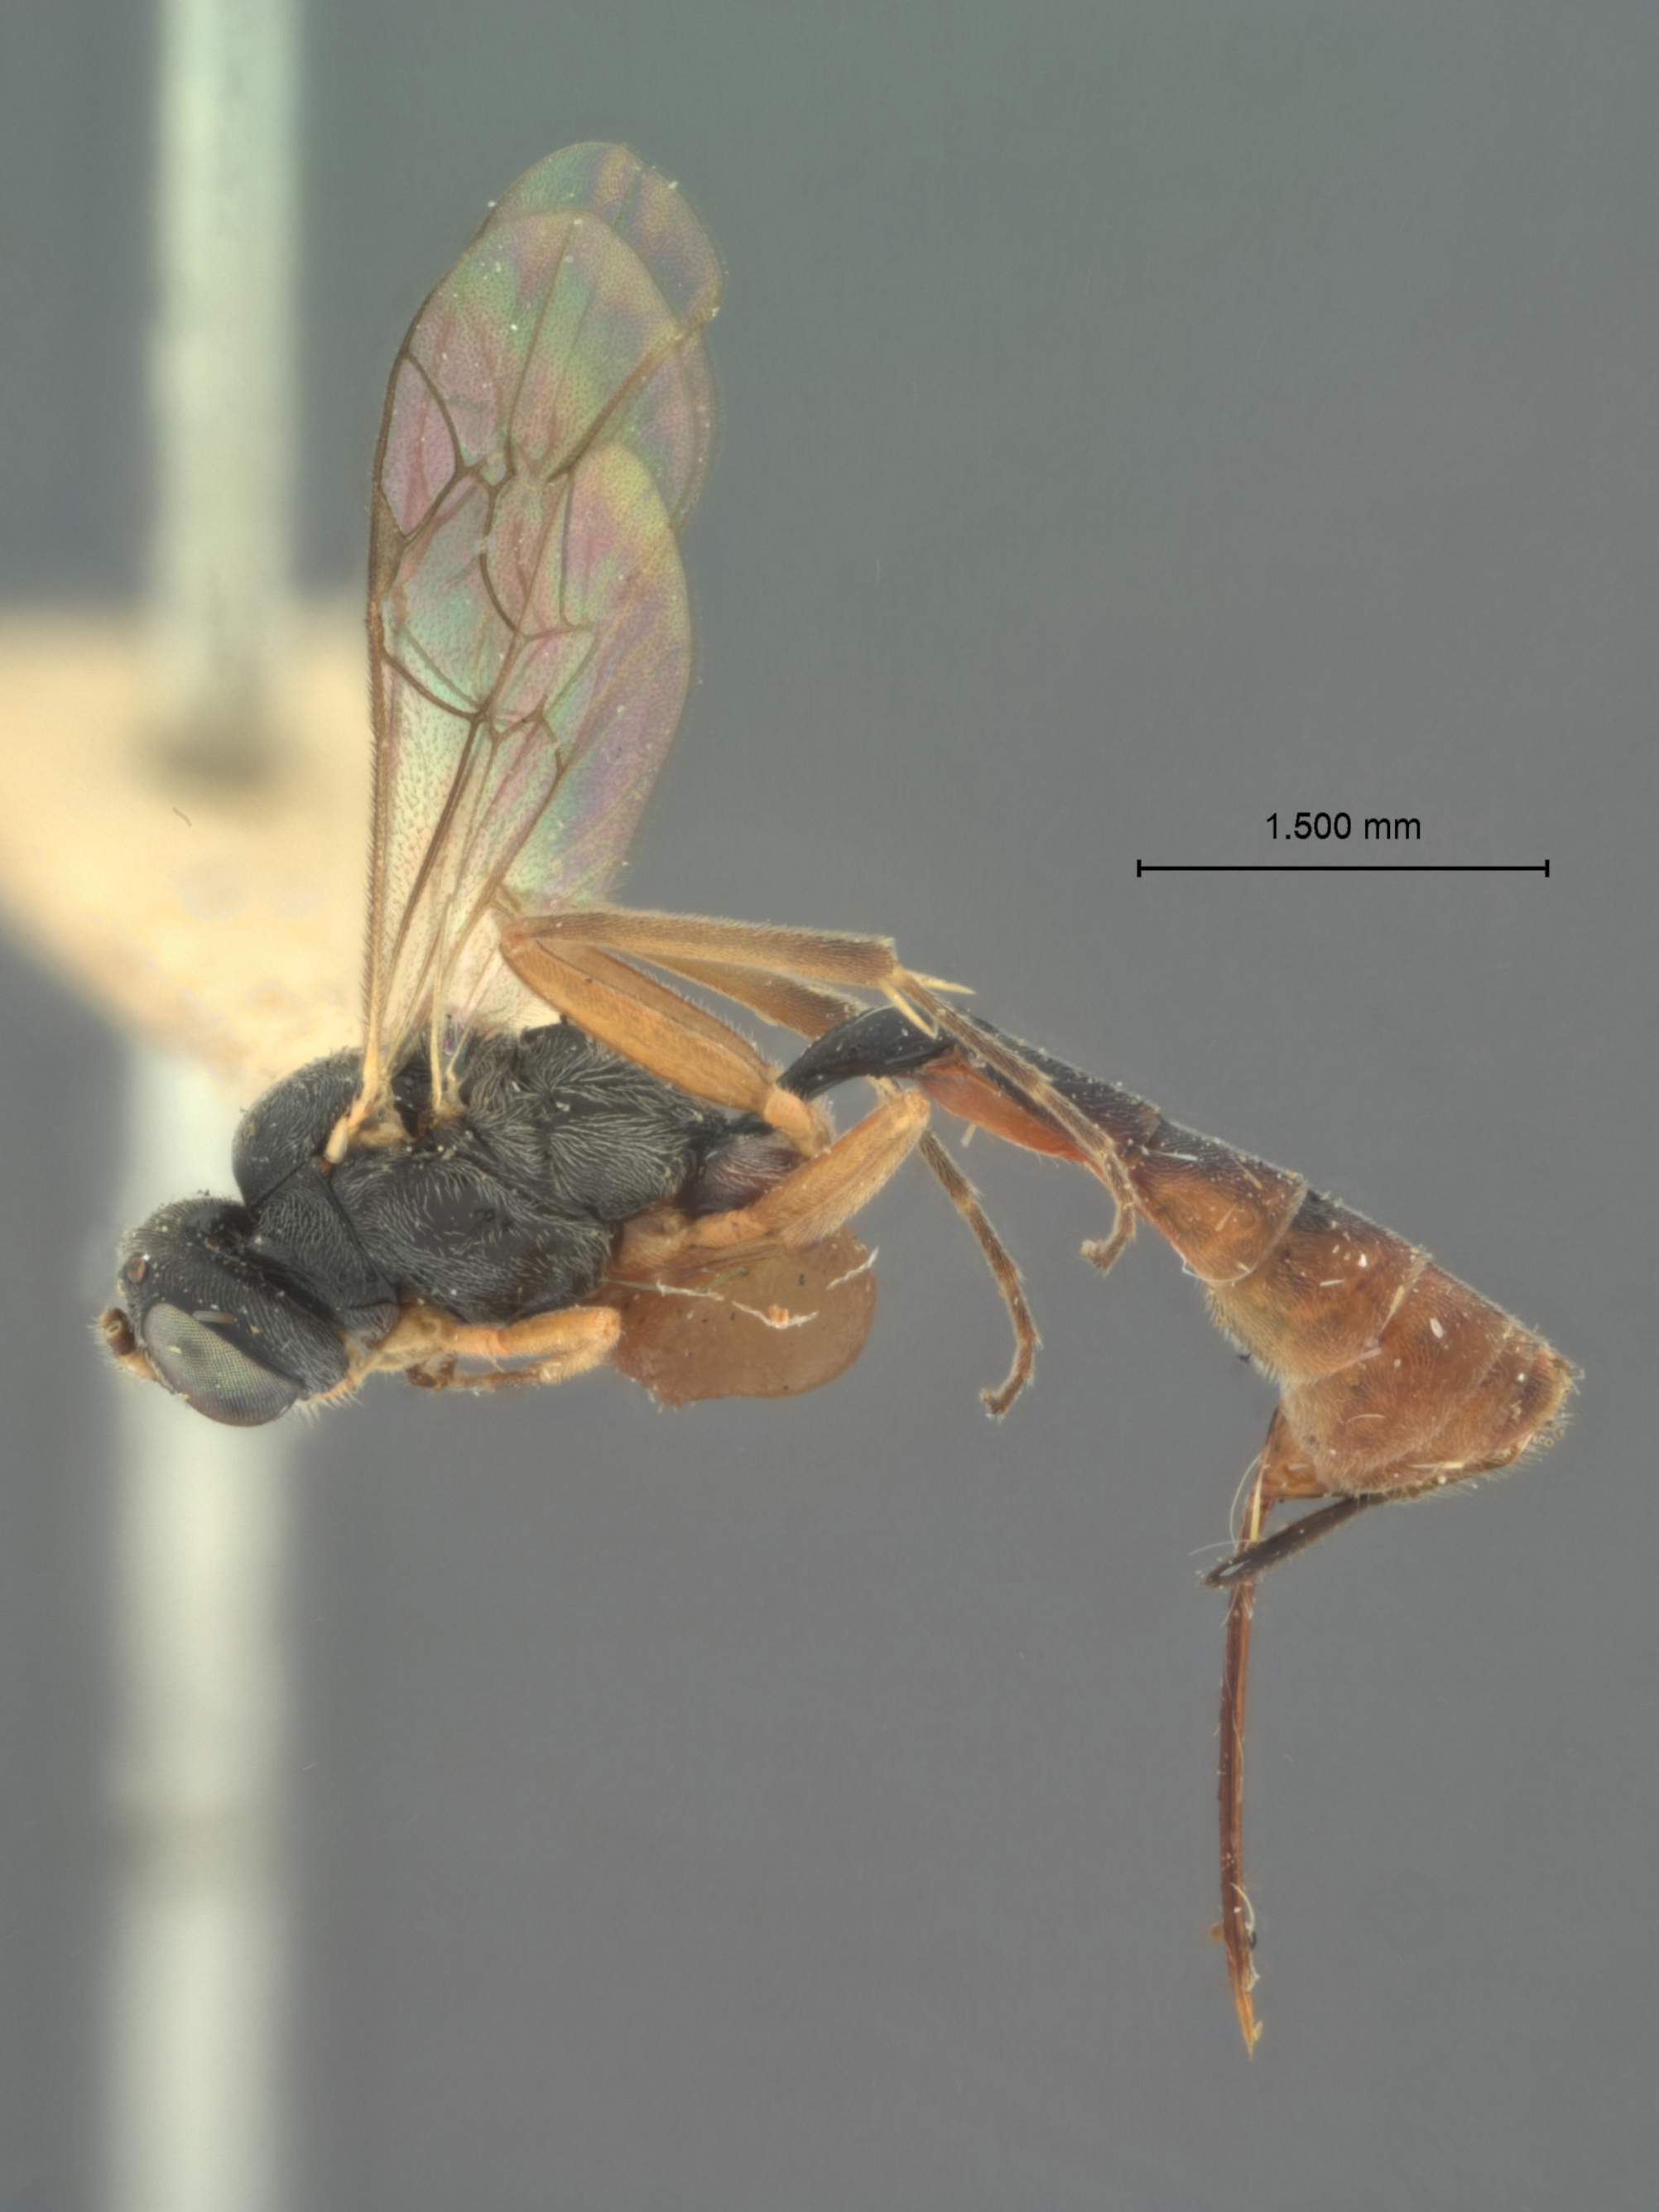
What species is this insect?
Limneria mississippiensis
